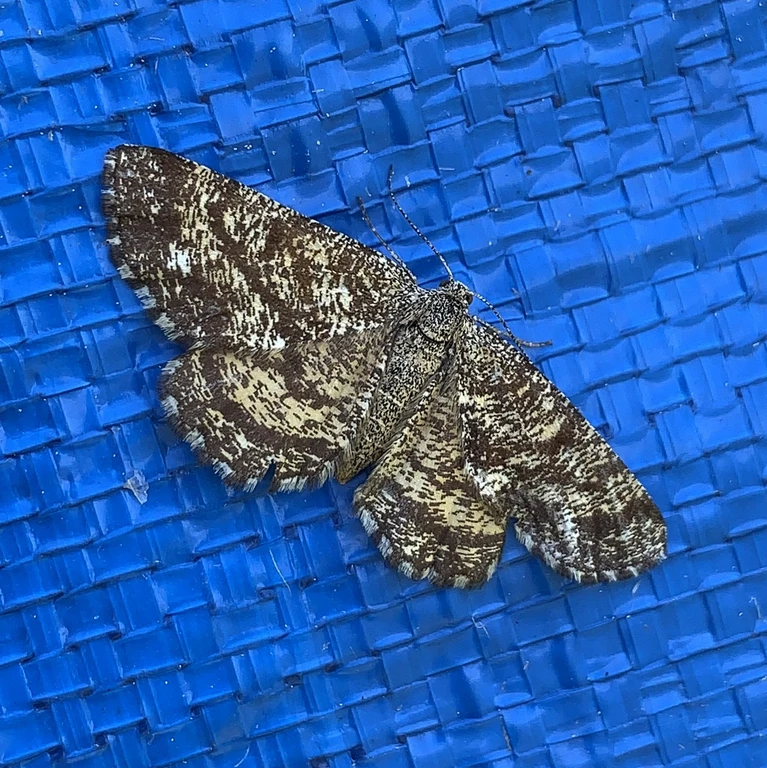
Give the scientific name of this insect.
Ematurga atomaria
